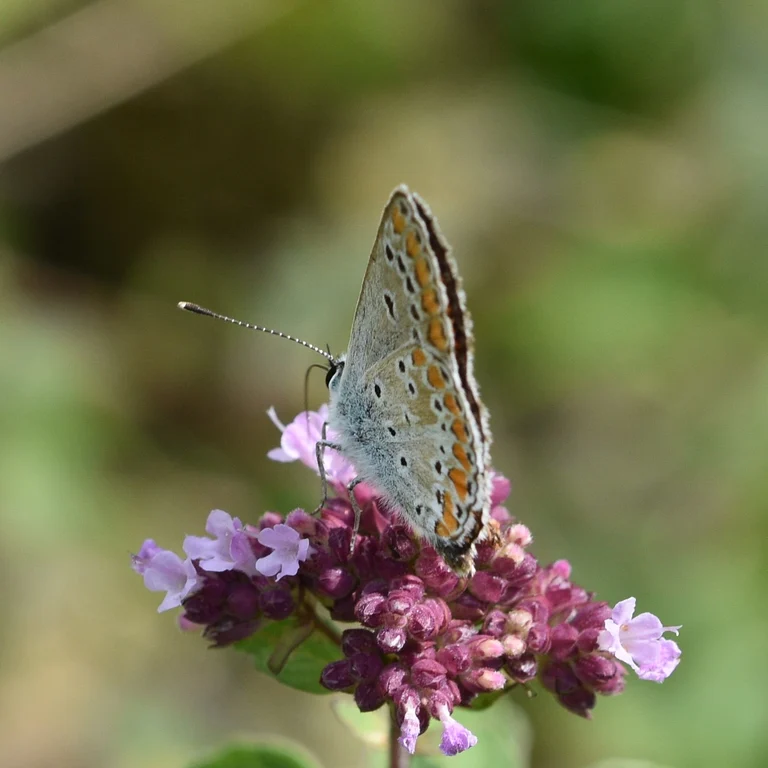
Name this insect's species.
Aricia agestis/artaxerxes
